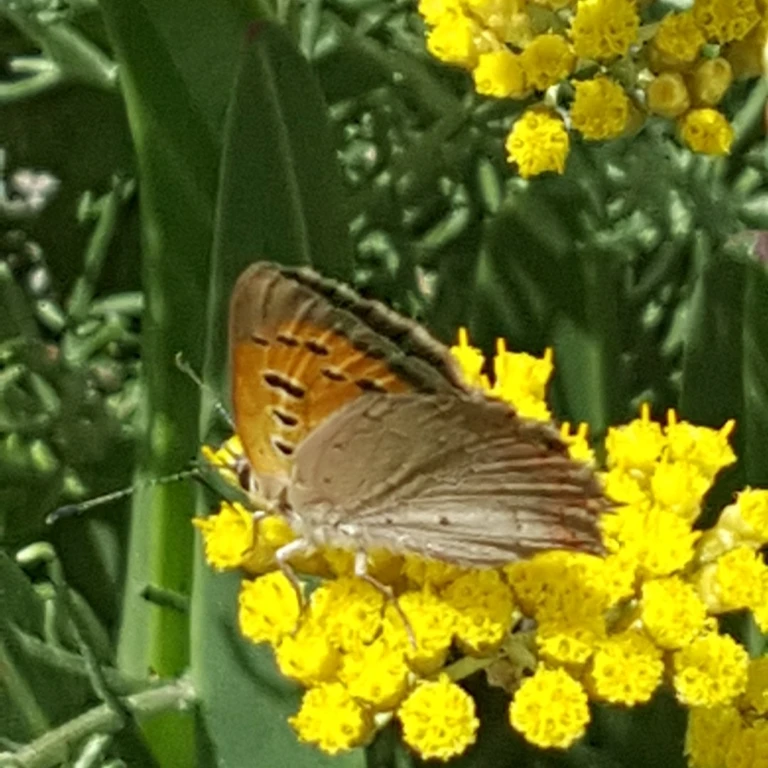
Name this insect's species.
Lycaena phlaeas
